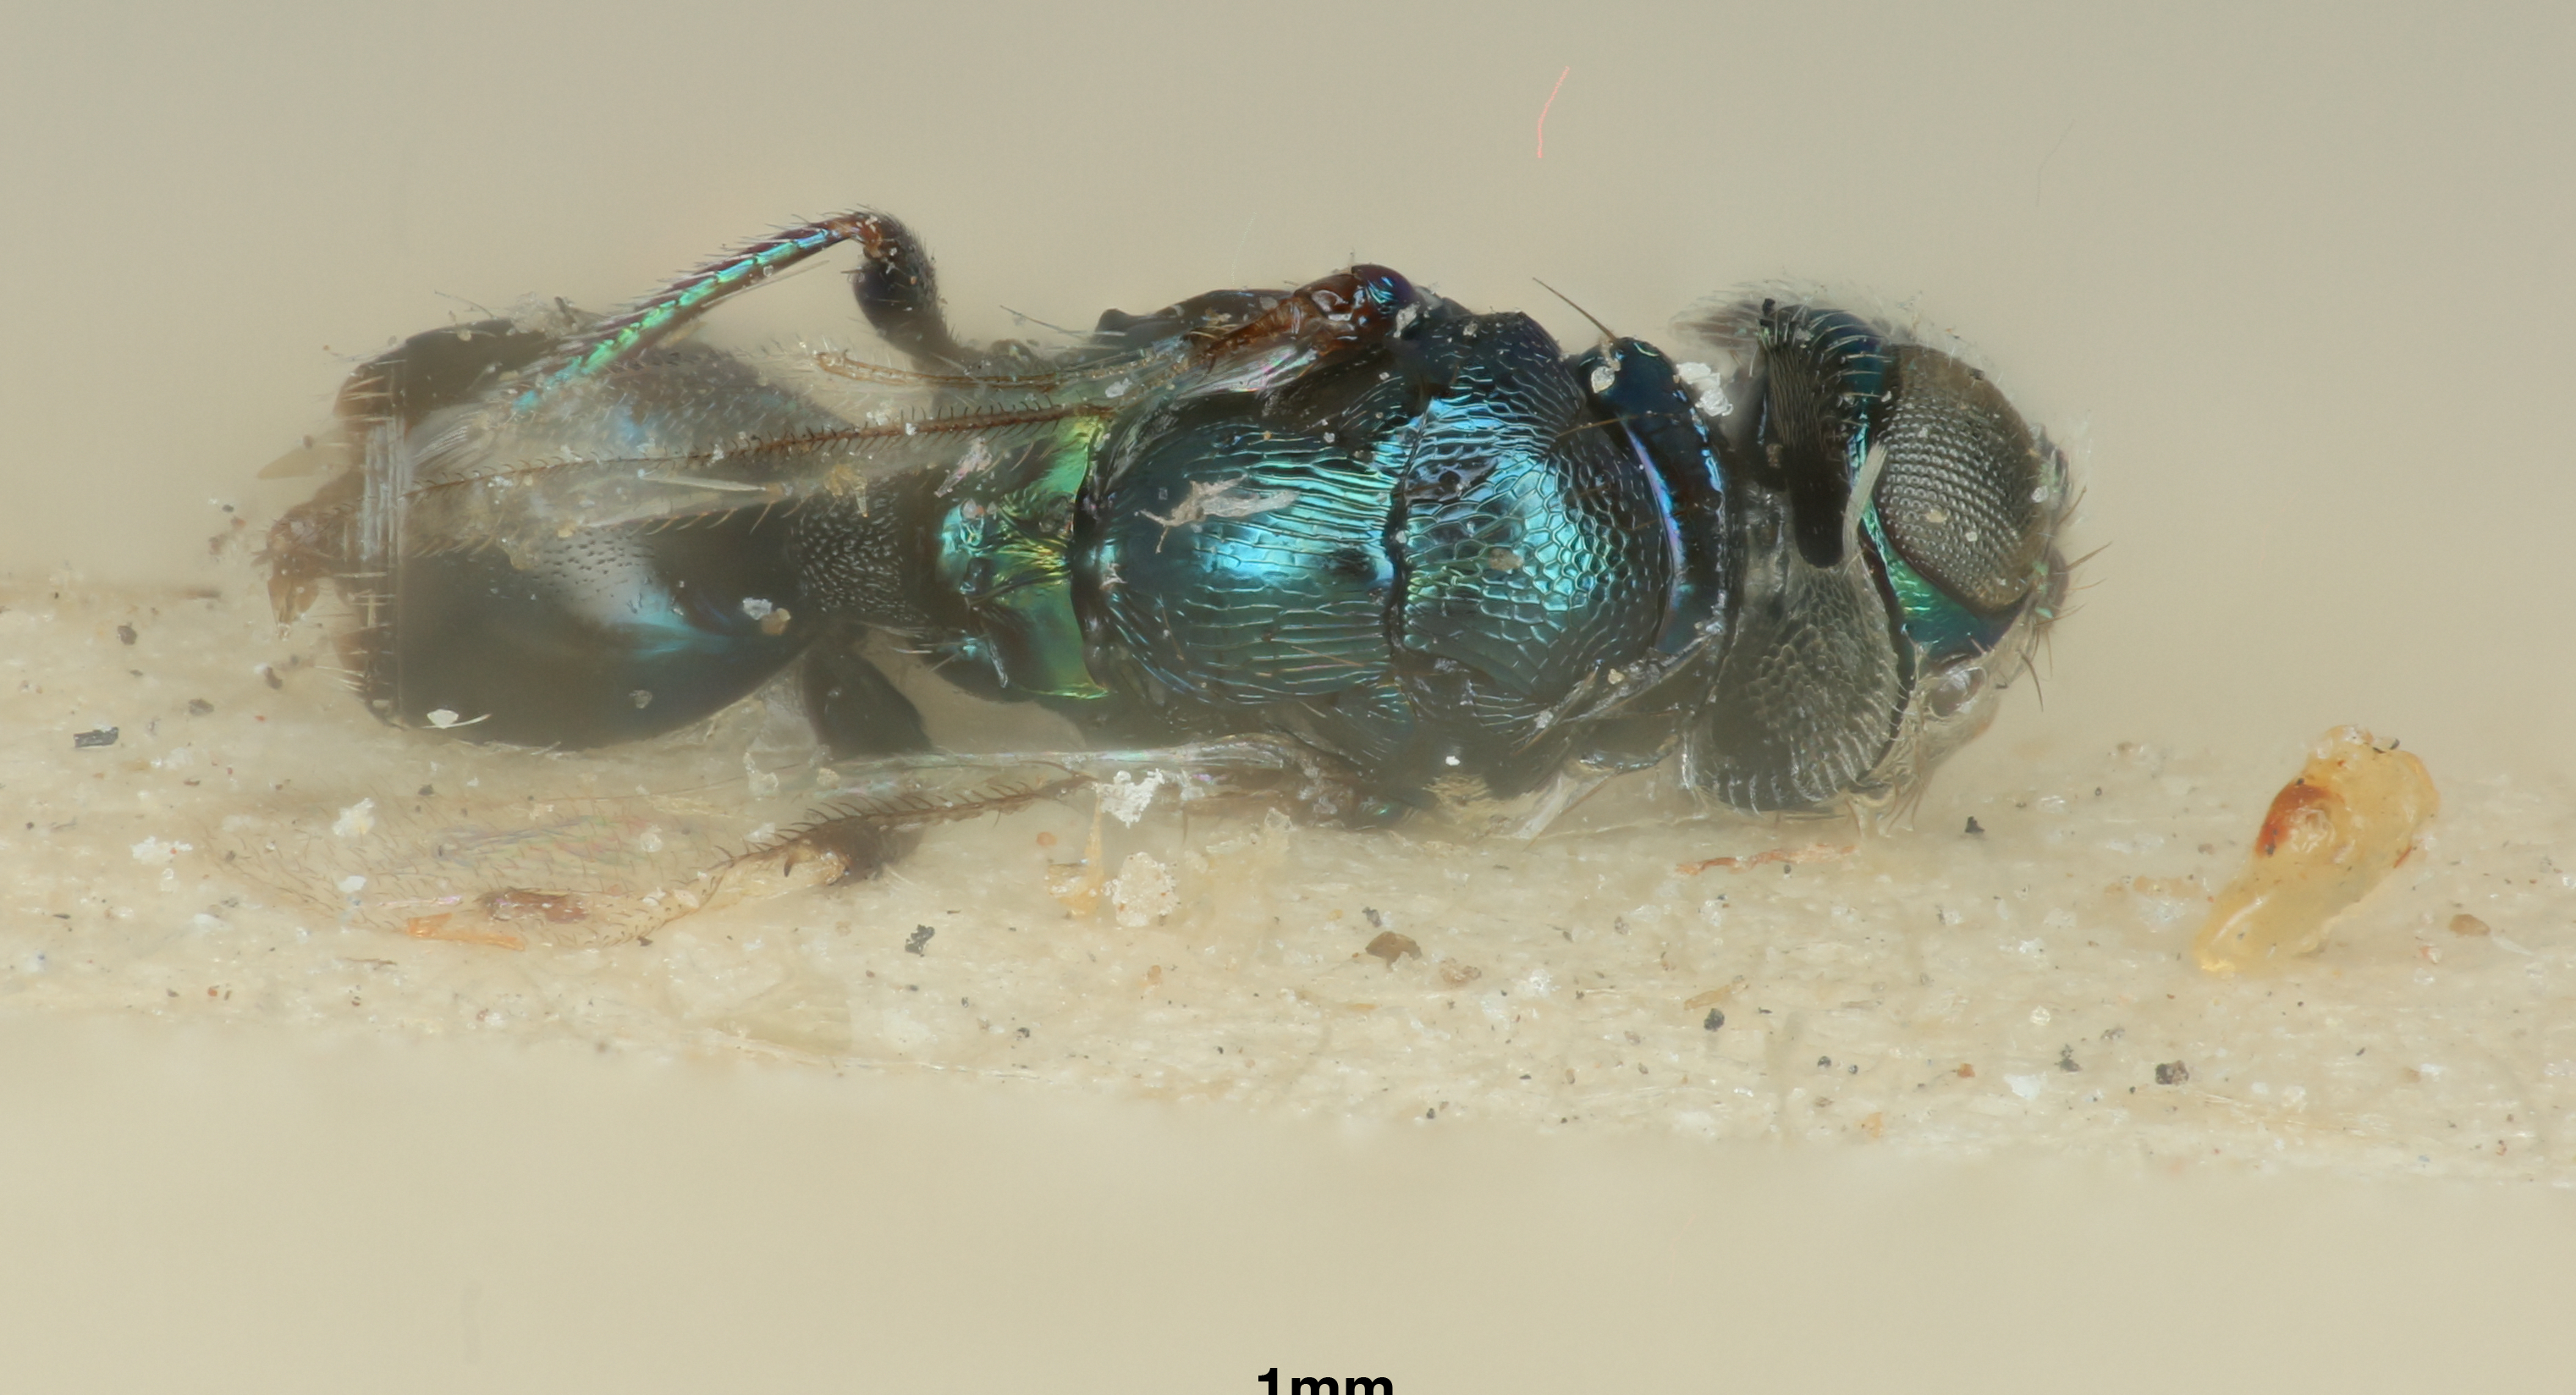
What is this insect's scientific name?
Derostenus nawai
